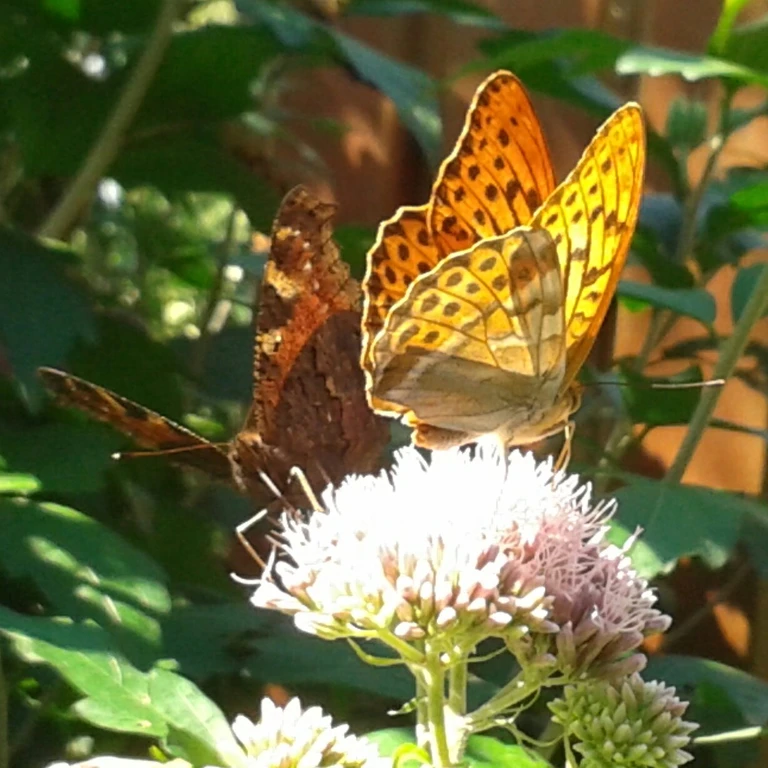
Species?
Aglais io
